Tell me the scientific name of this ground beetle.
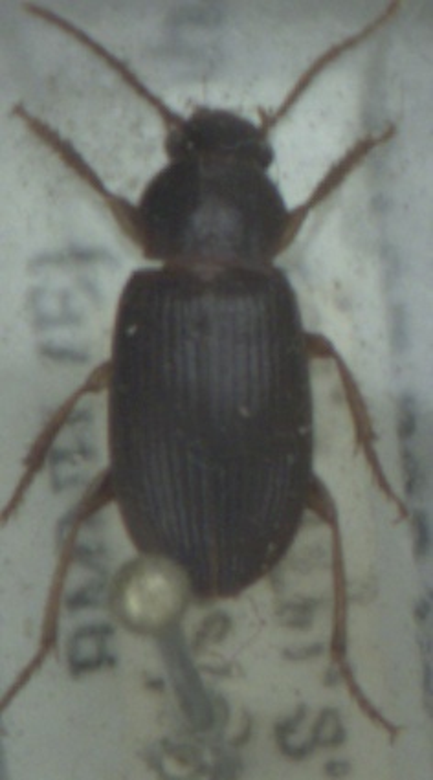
Ophonus puncticeps
